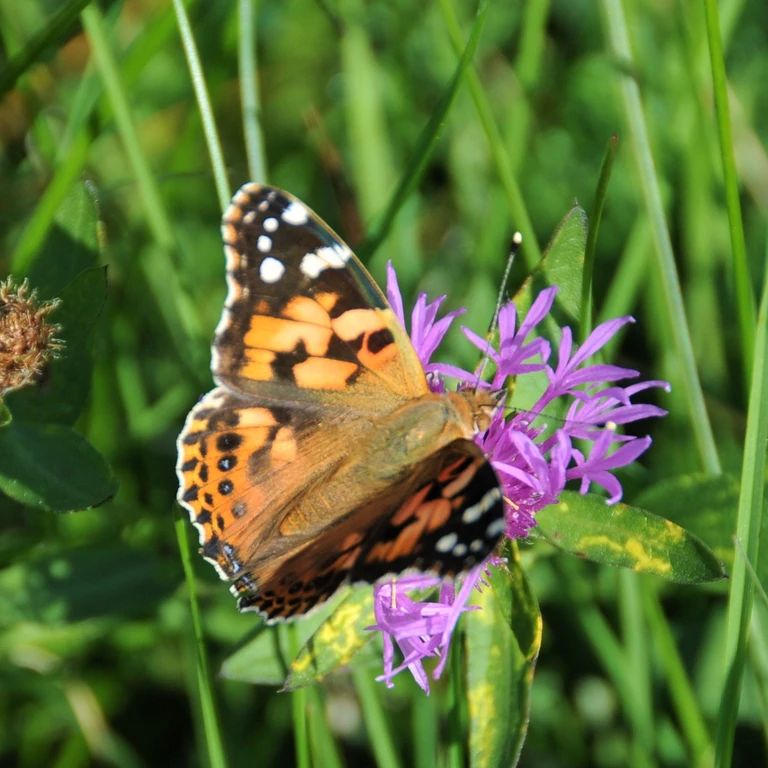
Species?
Vanessa cardui
